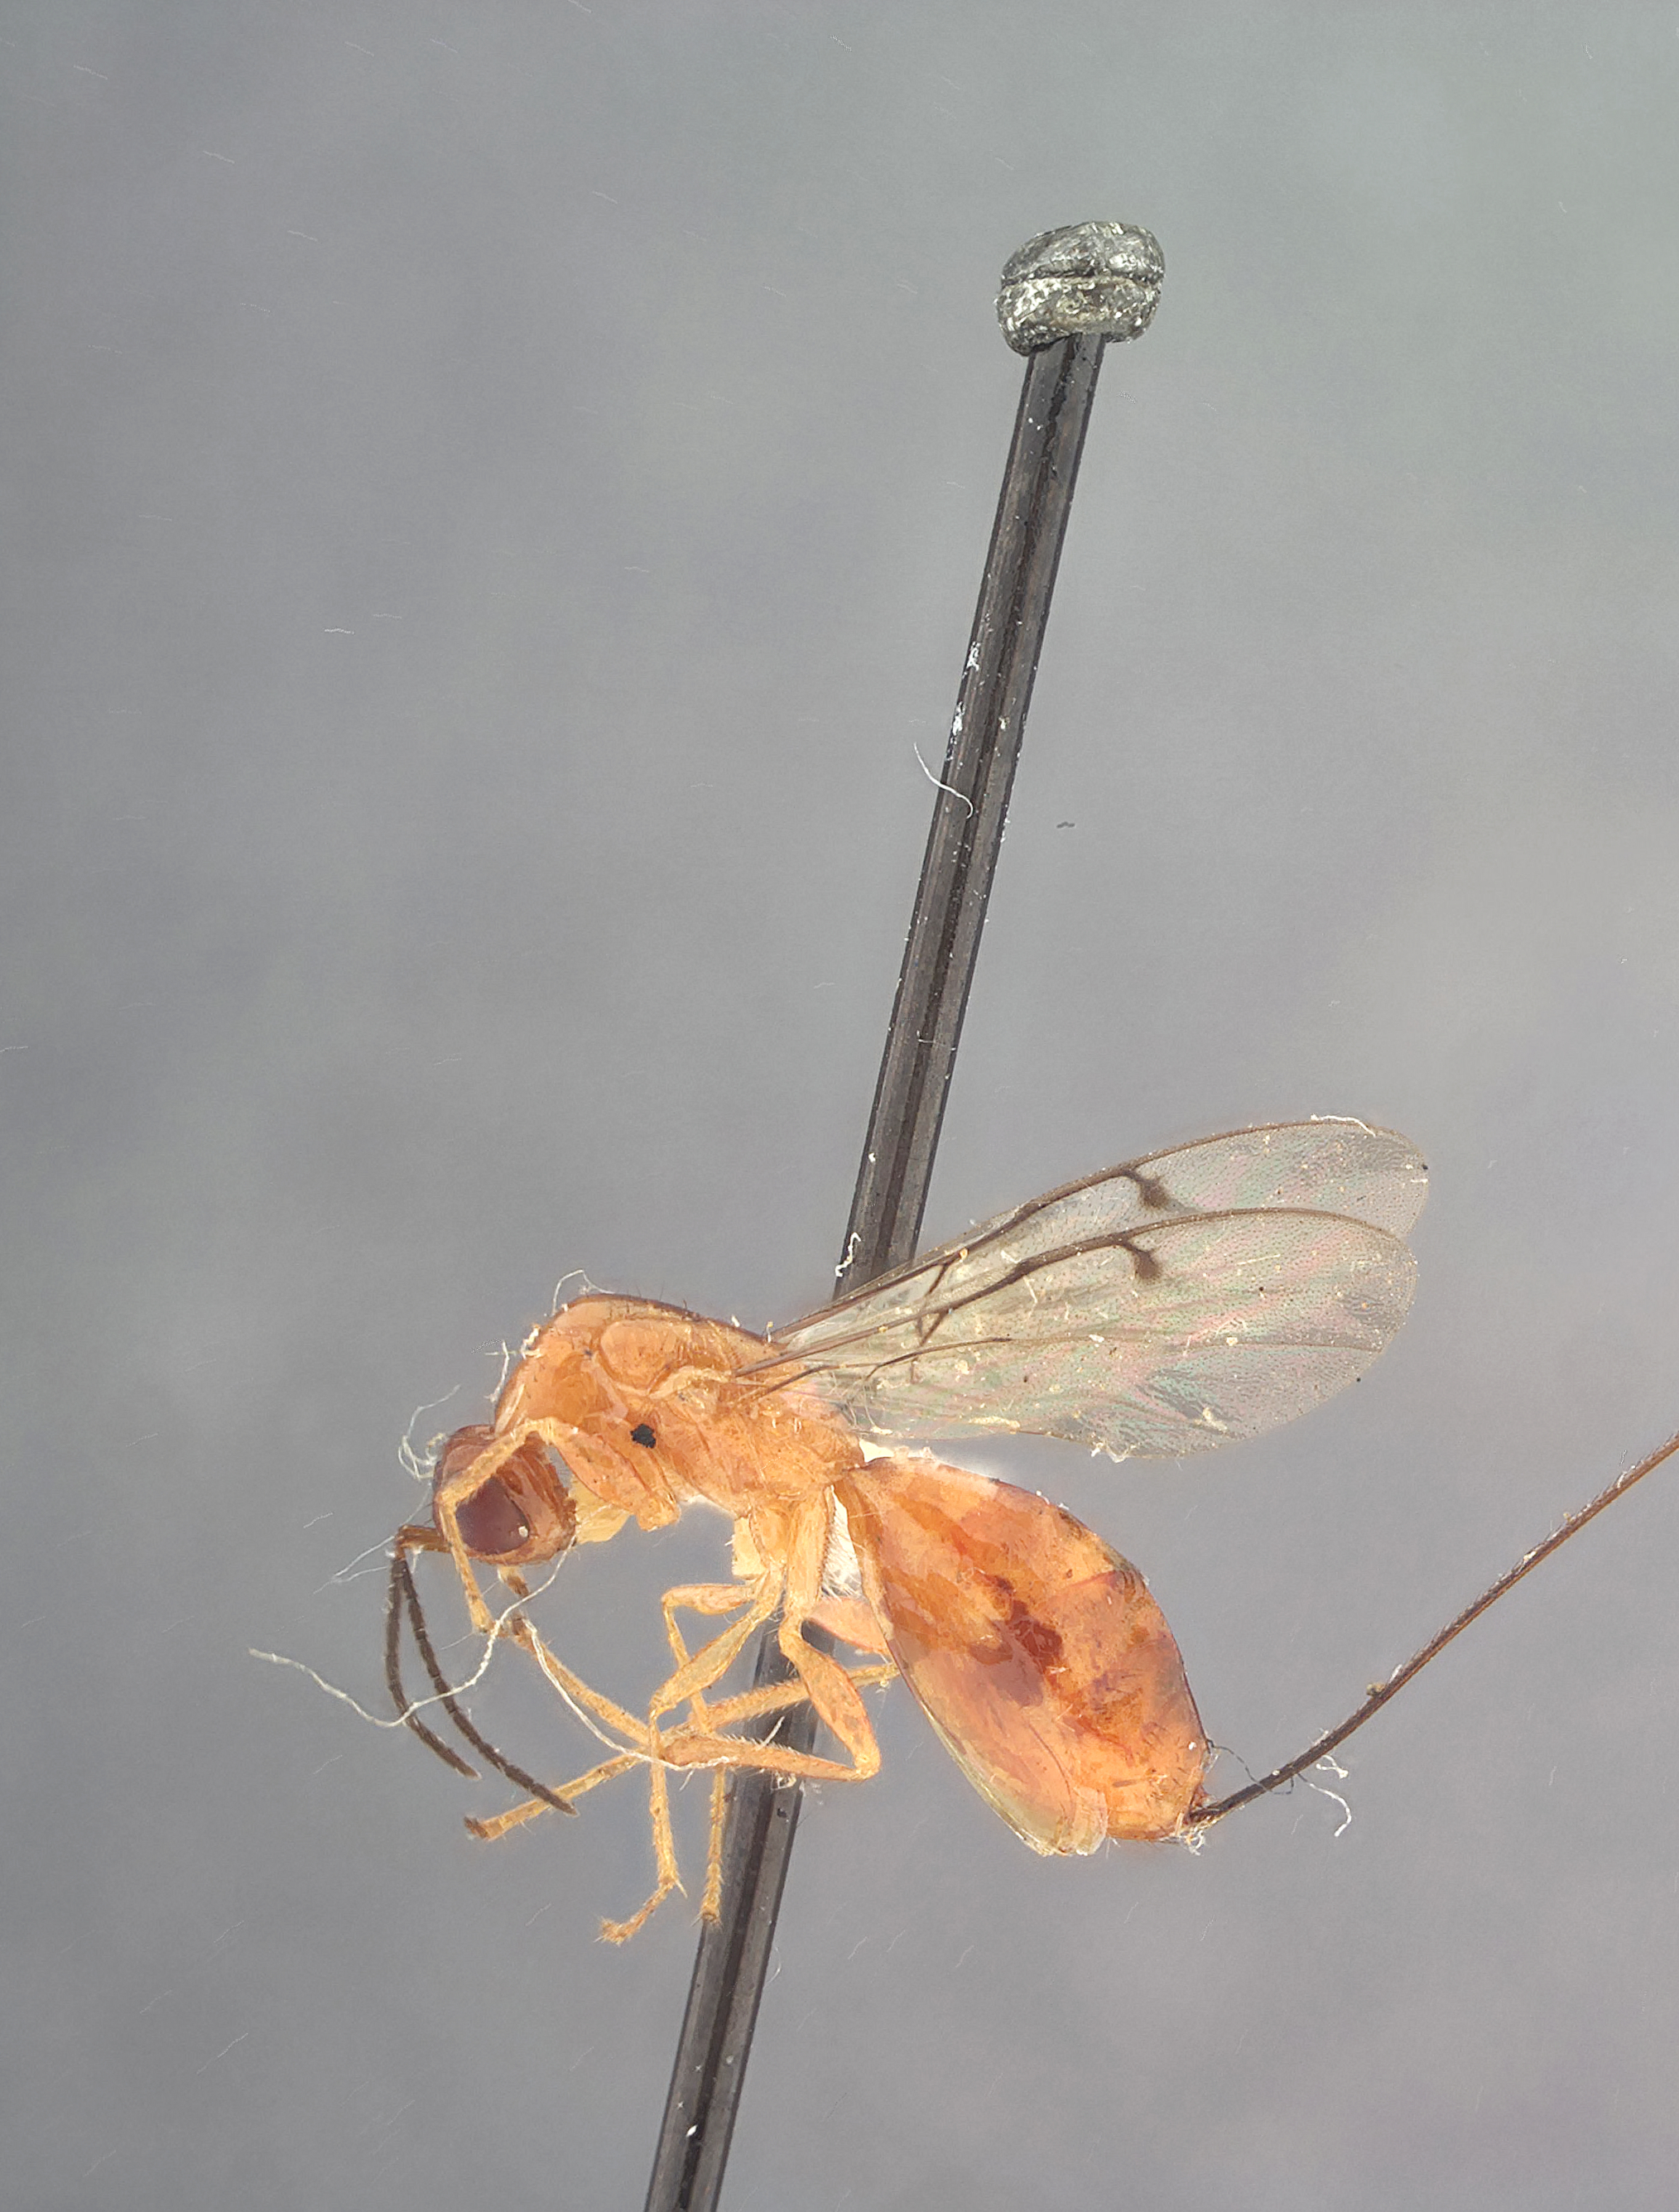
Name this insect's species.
Pulvilligera solomonensis
